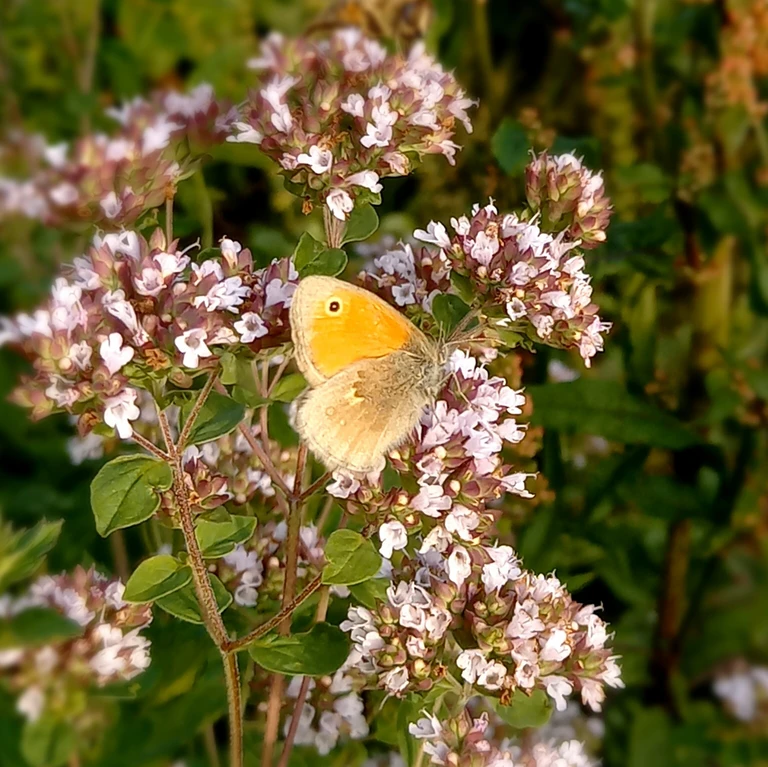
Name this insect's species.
Coenonympha pamphilus
